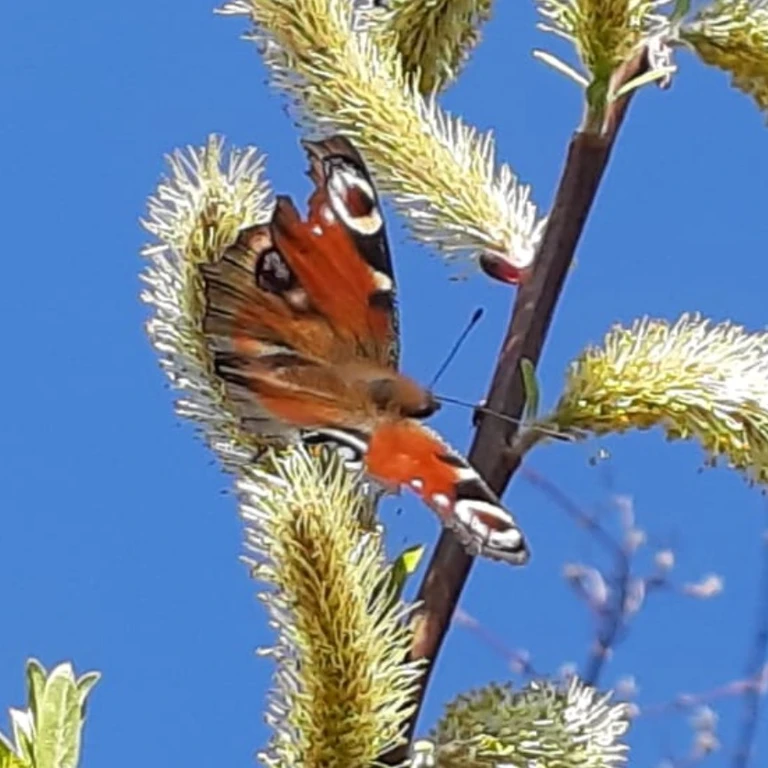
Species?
Aglais io
